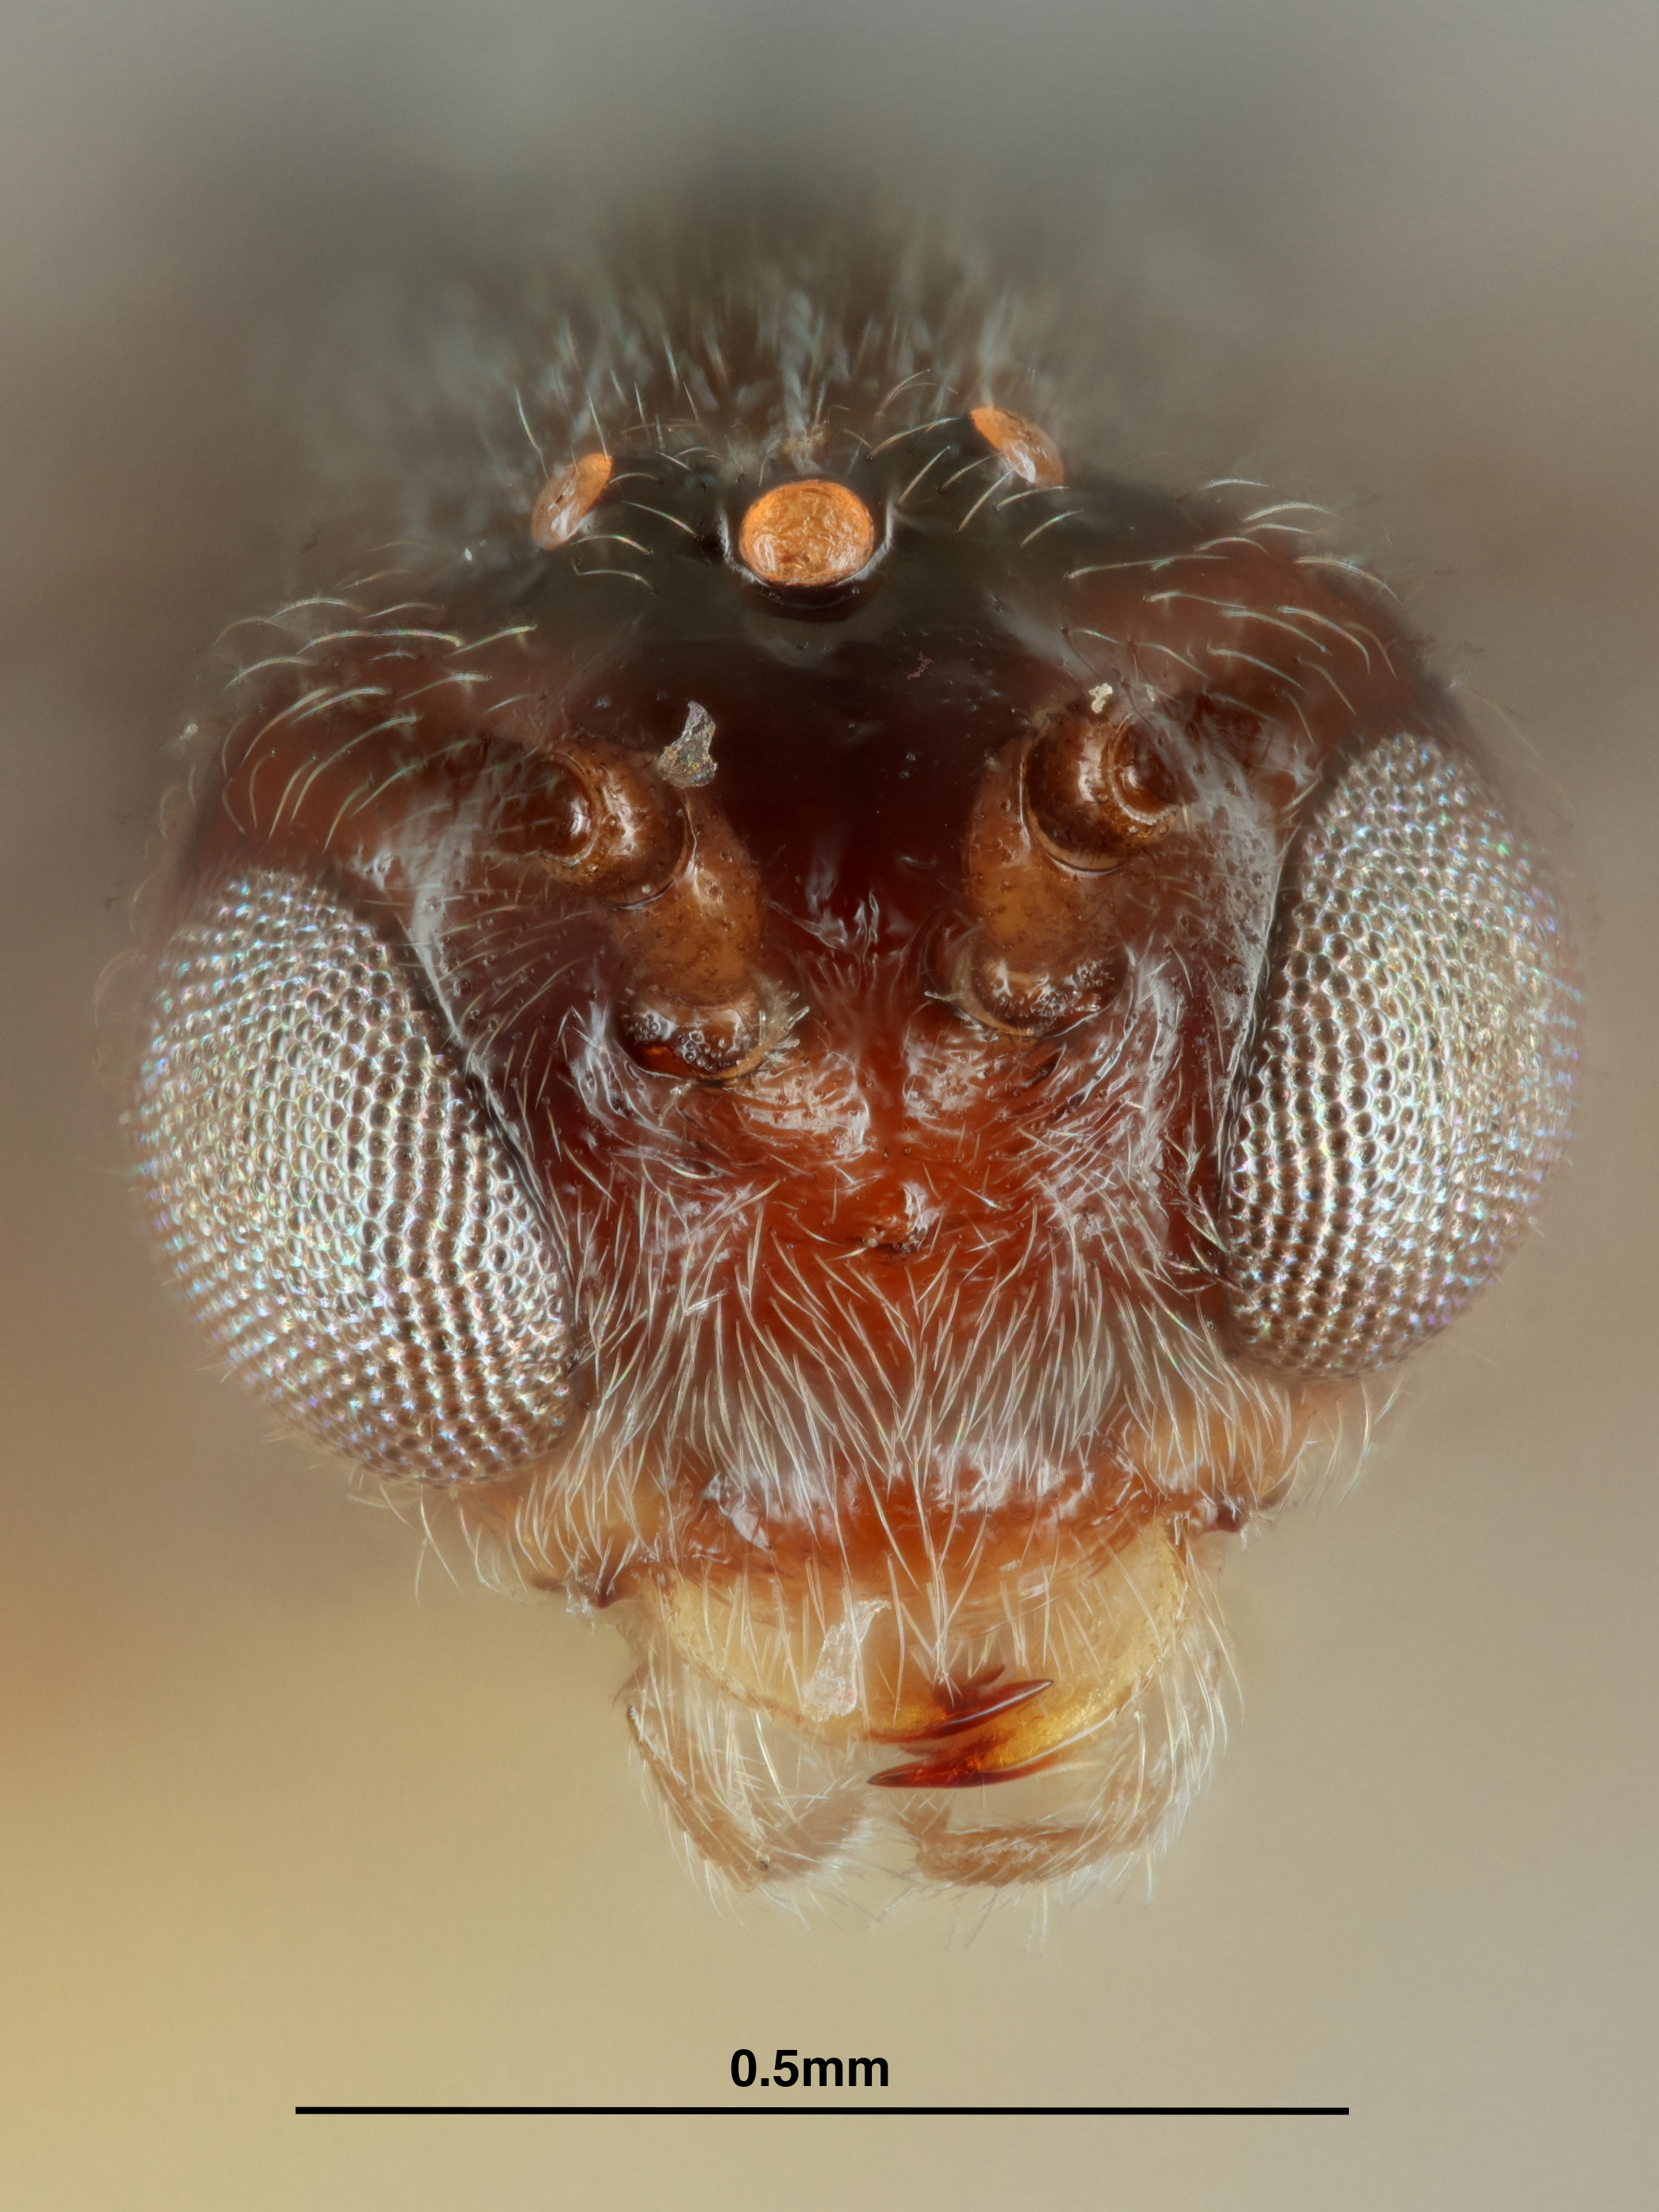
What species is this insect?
Microctonus colesi
